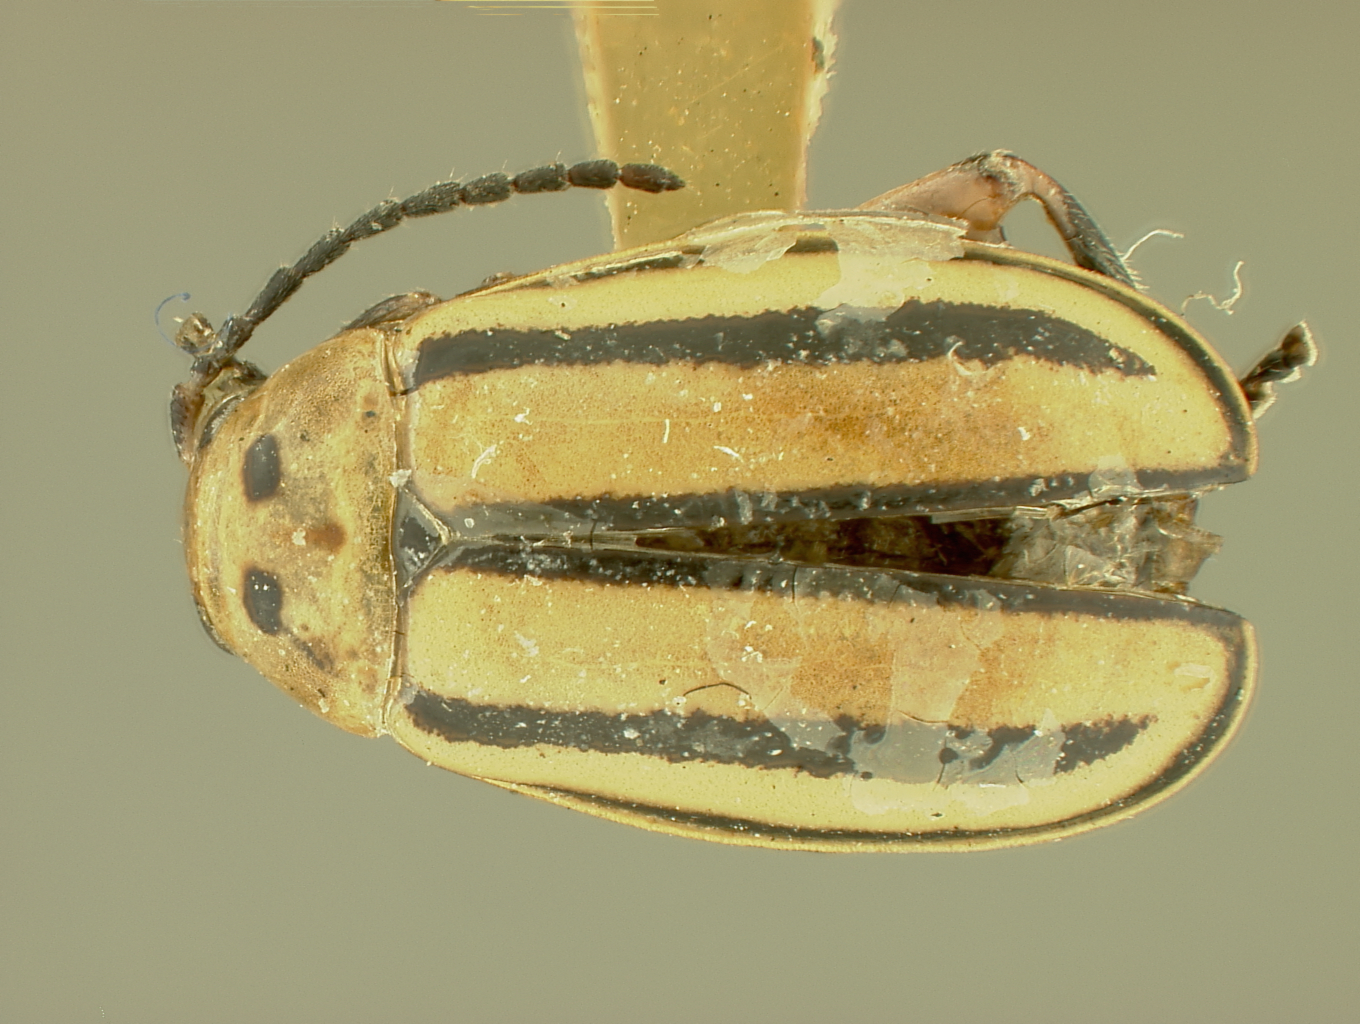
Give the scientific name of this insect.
Disonycha latifrons
